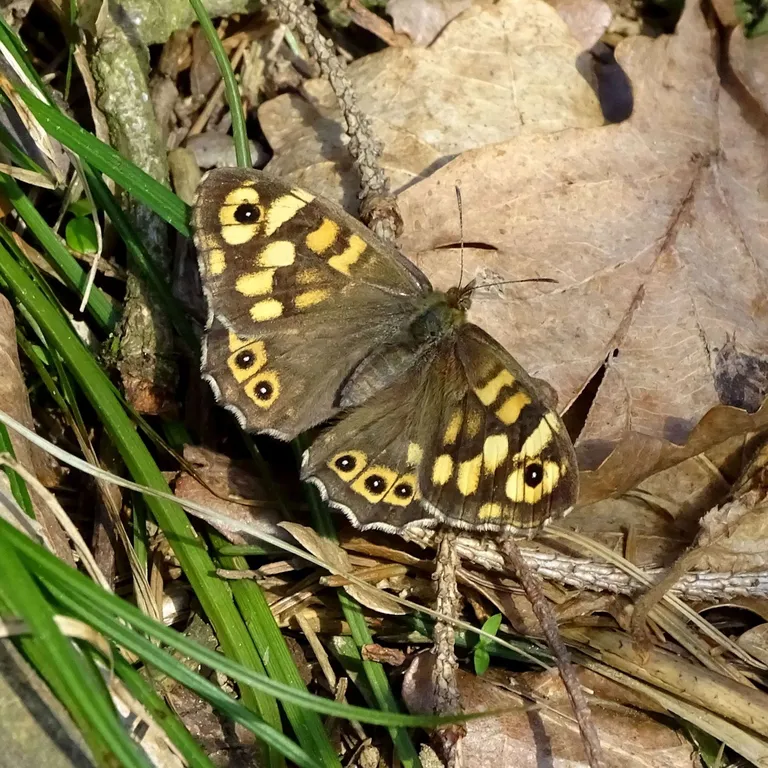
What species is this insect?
Pararge aegeria
